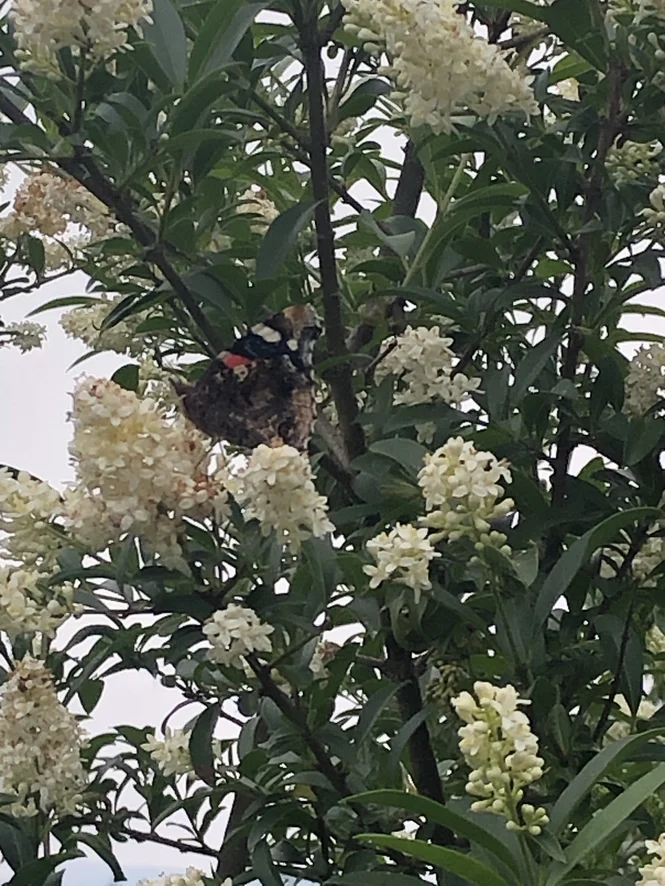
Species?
Vanessa atalanta
